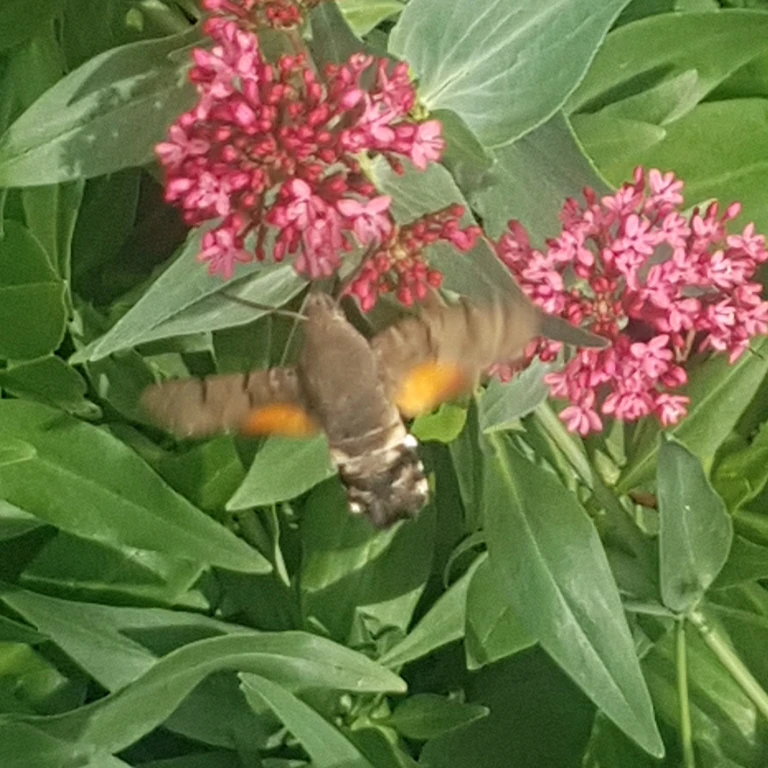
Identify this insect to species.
Macroglossum stellatarum
